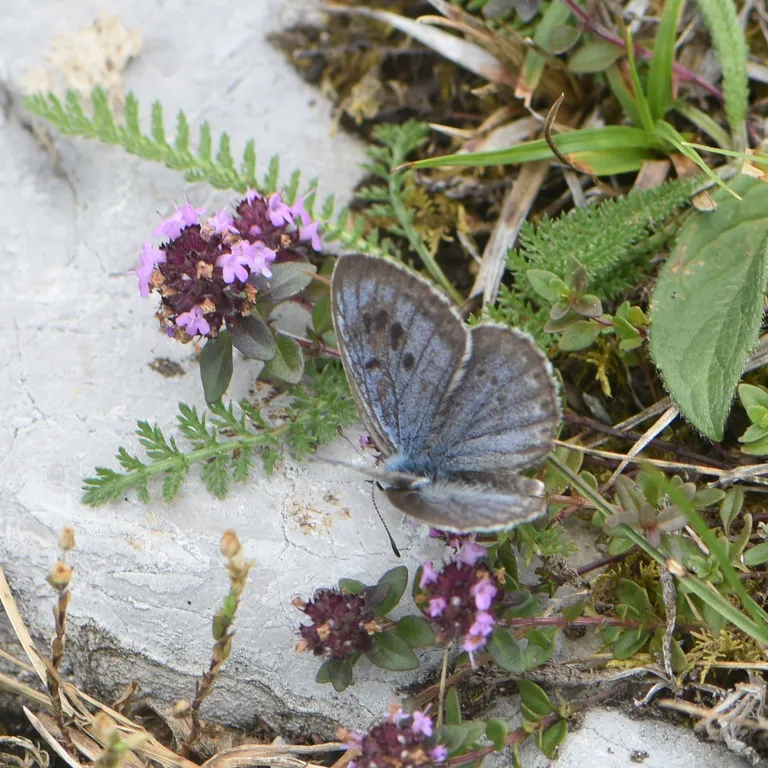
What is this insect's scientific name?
Phengaris arion (also Maculinea arion)
